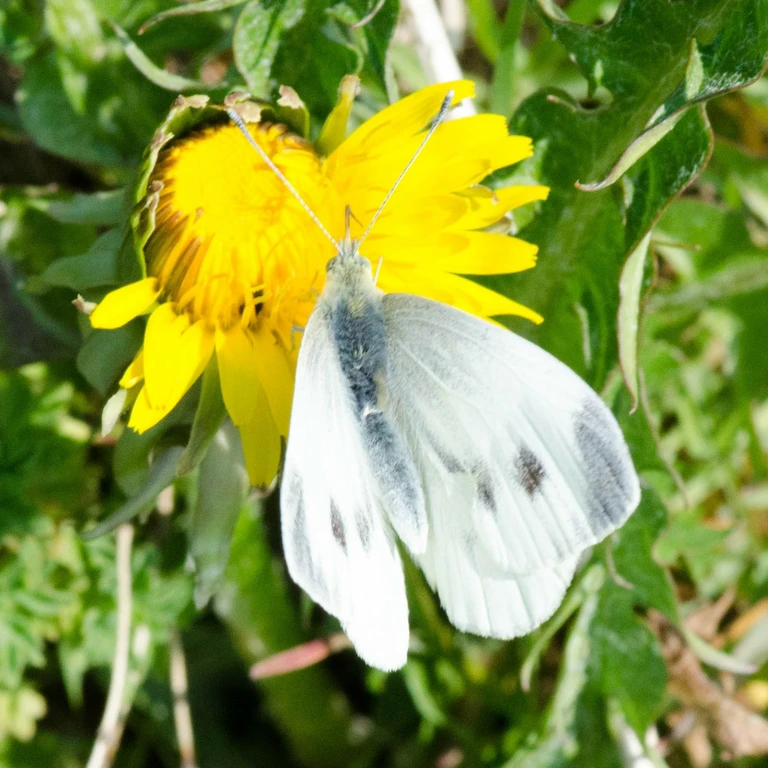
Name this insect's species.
Pieris mannii
